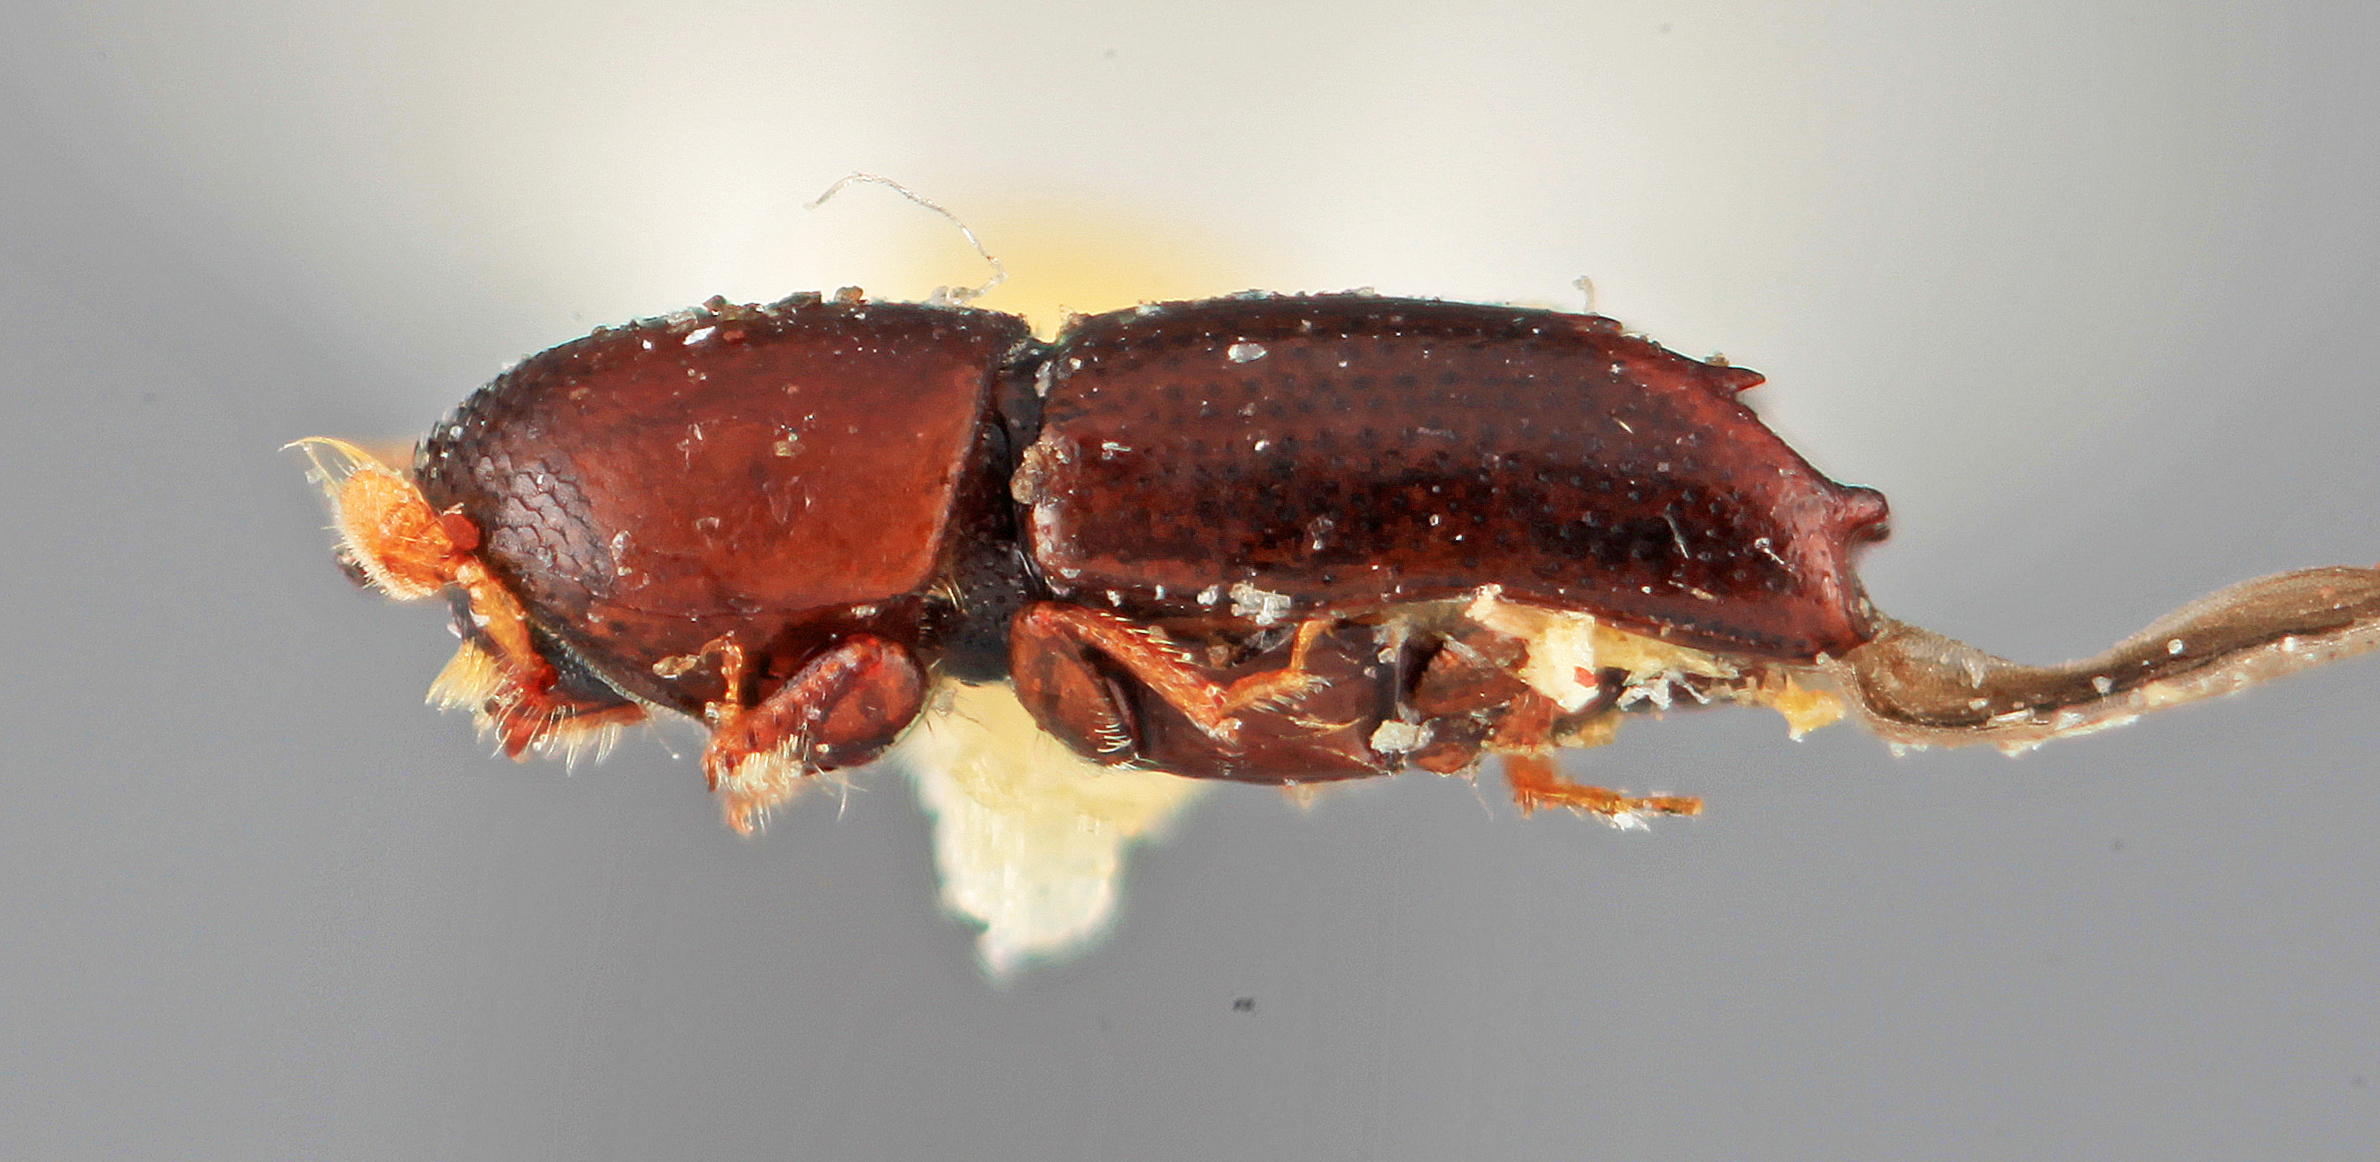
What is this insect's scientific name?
Tricolus mystacinus
